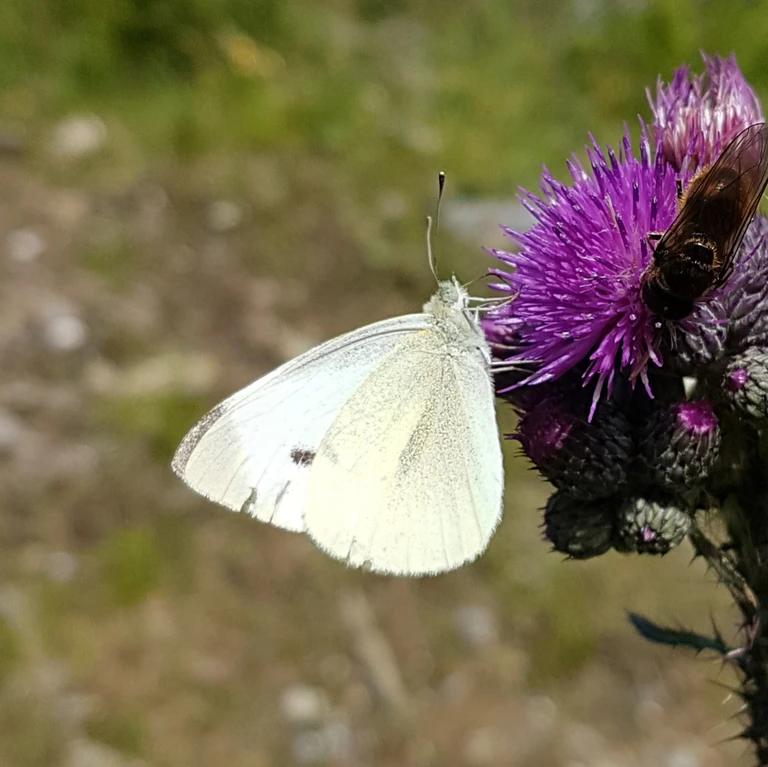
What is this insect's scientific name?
Pieris rapae
